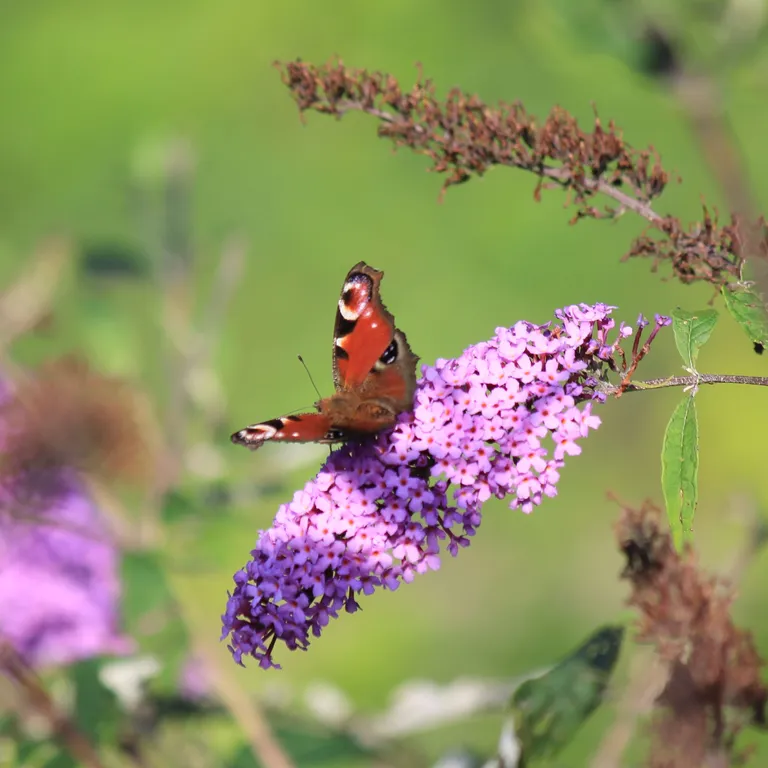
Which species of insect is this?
Aglais io
